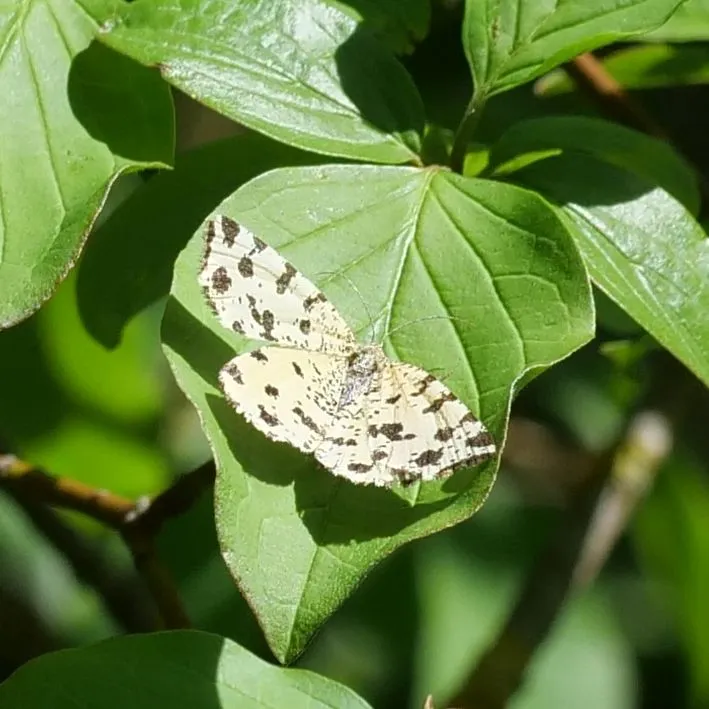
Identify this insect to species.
Pseudopanthera macularia
